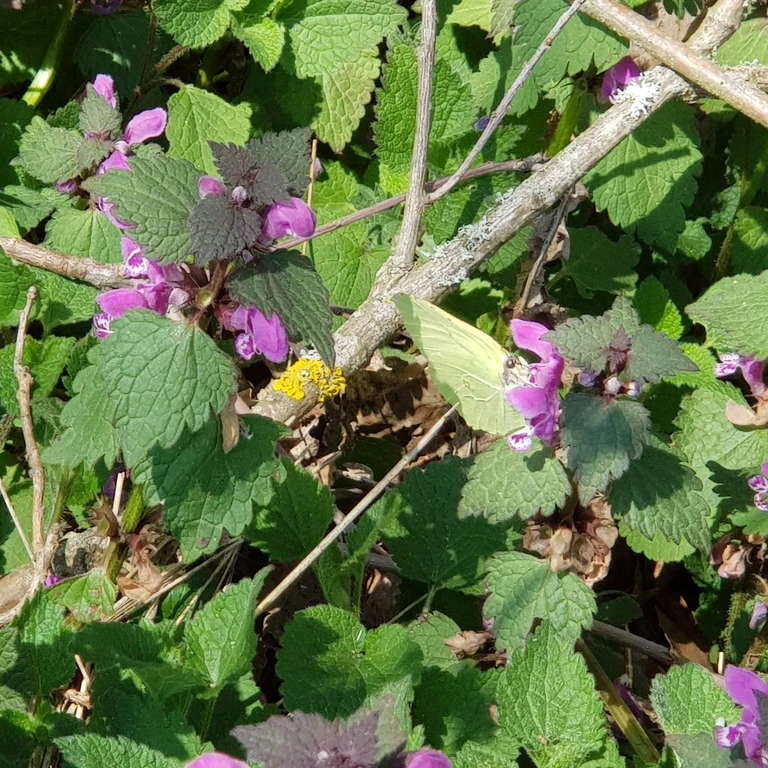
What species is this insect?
Gonepteryx rhamni
